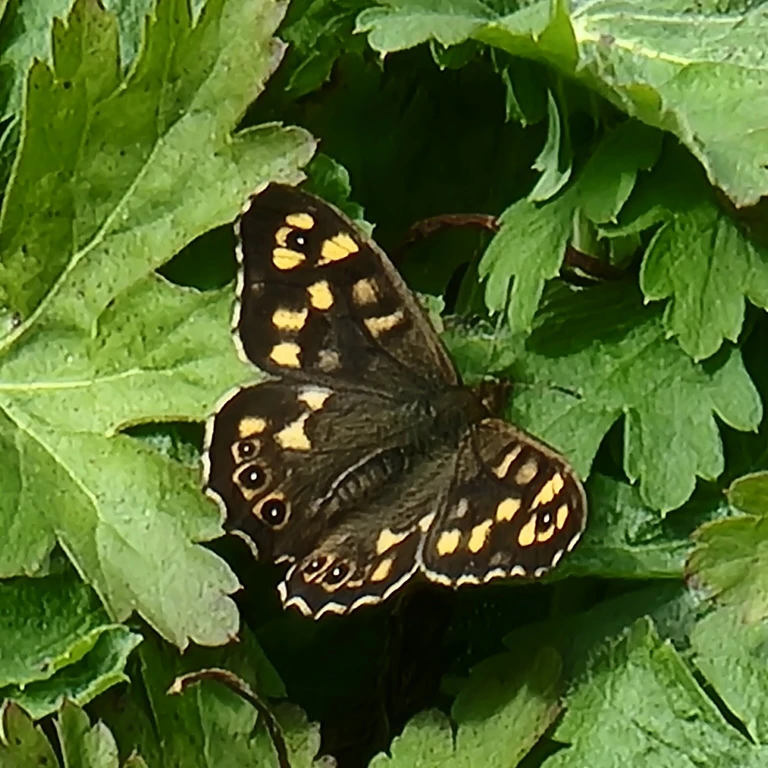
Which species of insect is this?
Pararge aegeria
